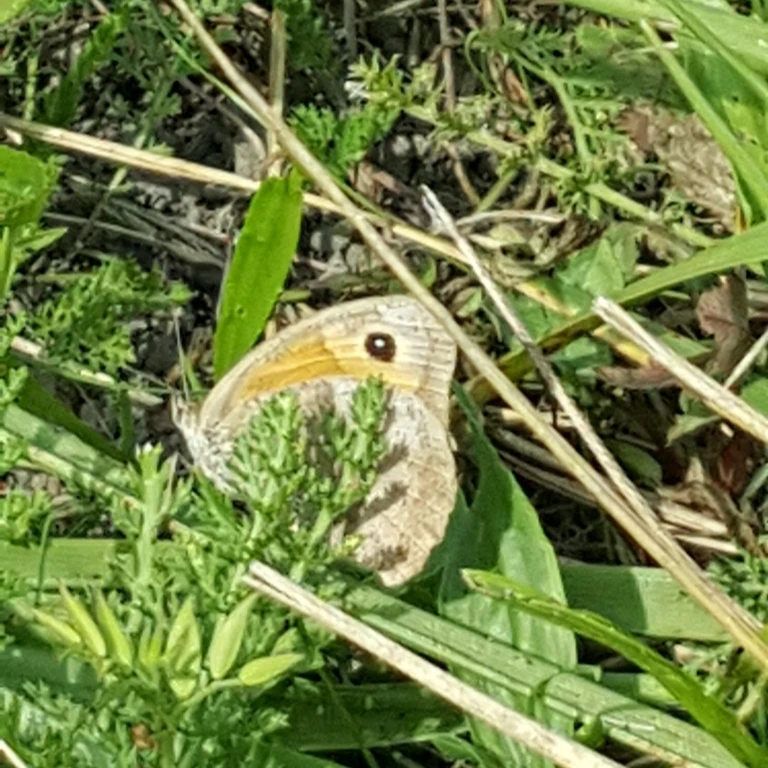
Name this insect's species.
Maniola jurtina
